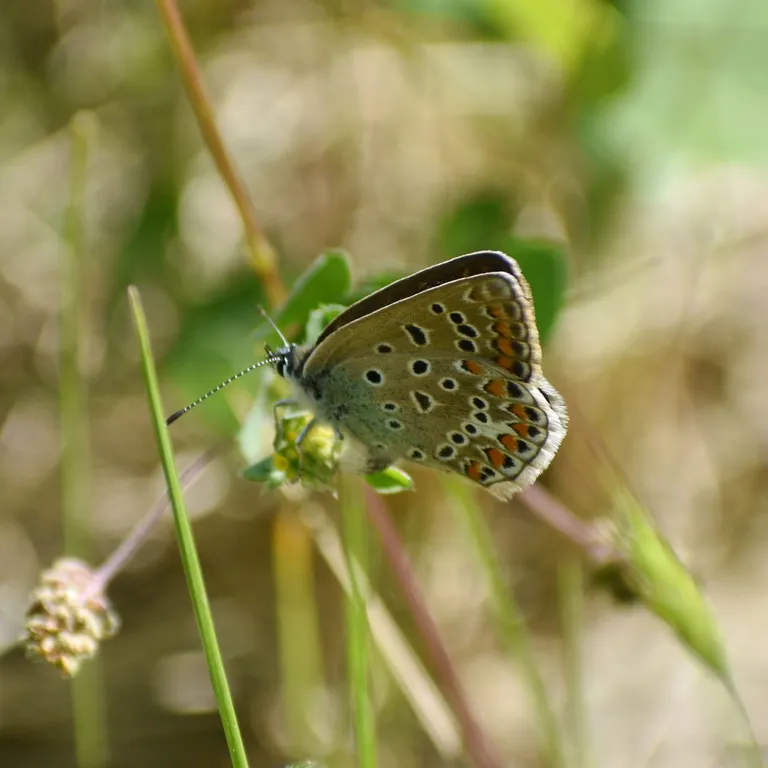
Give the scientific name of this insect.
Polyommatus icarus
